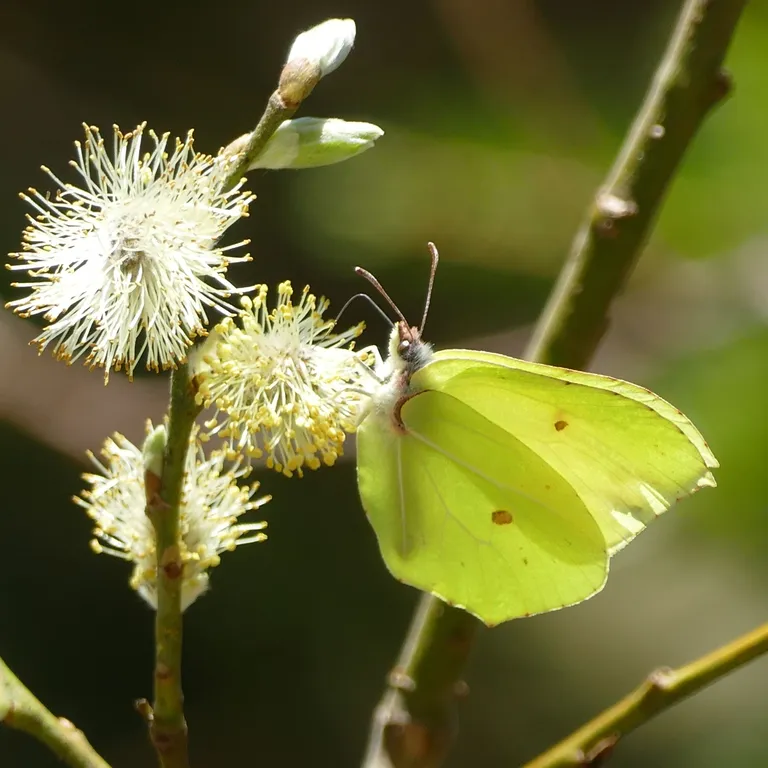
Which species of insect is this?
Gonepteryx rhamni
